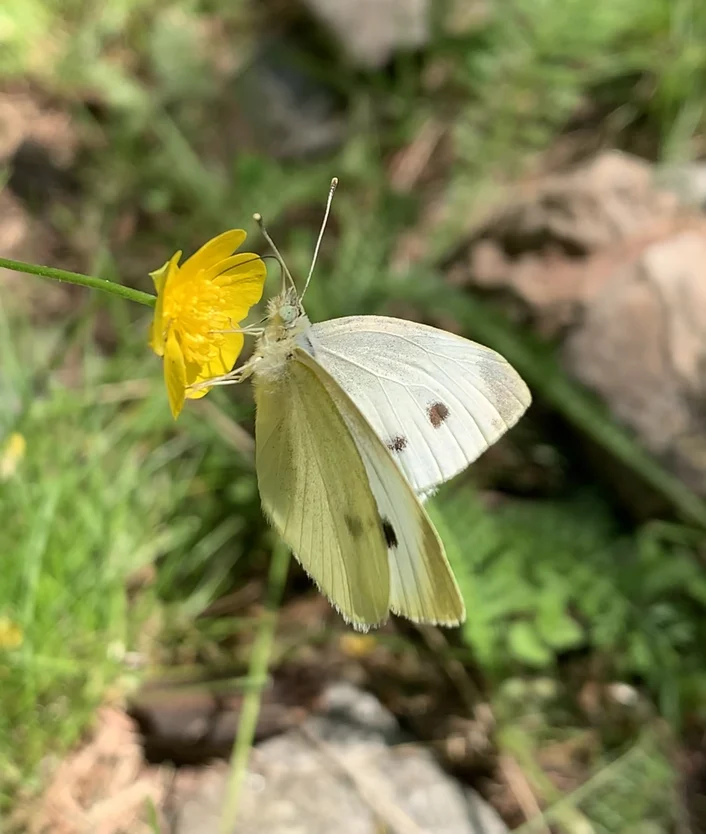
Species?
Pieris rapae
